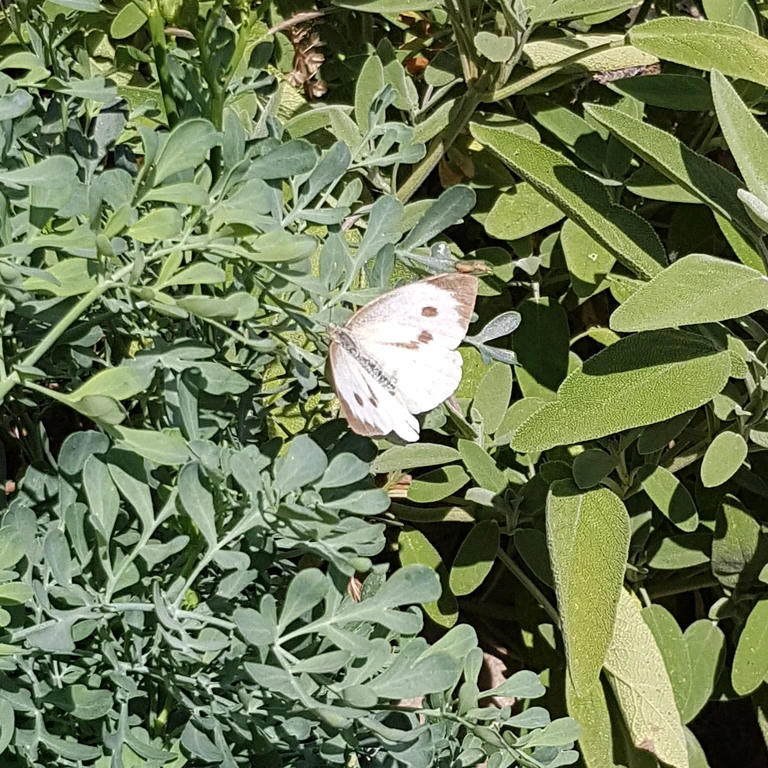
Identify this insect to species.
Pieris brassicae
